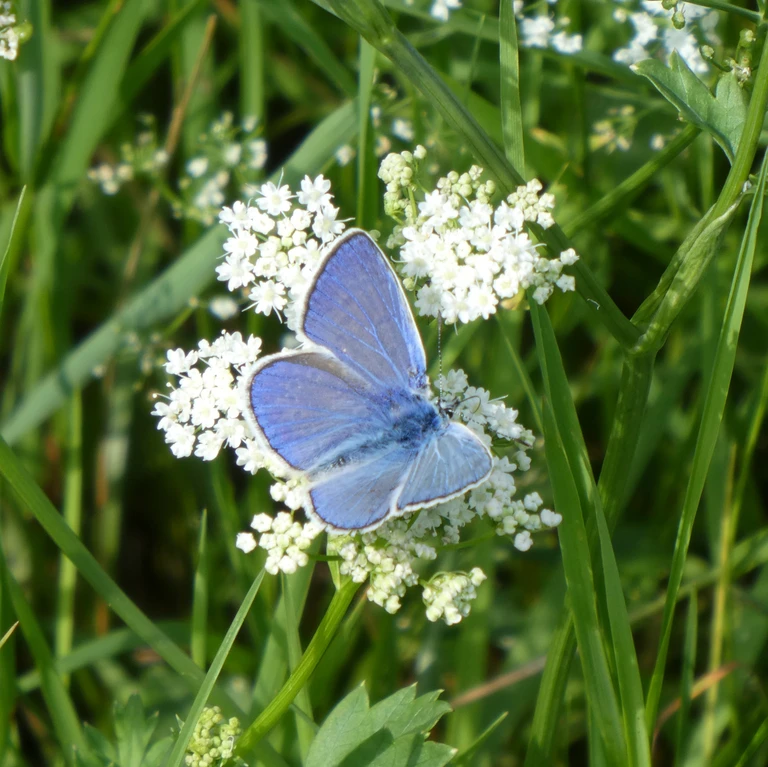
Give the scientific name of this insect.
Polyommatus icarus
